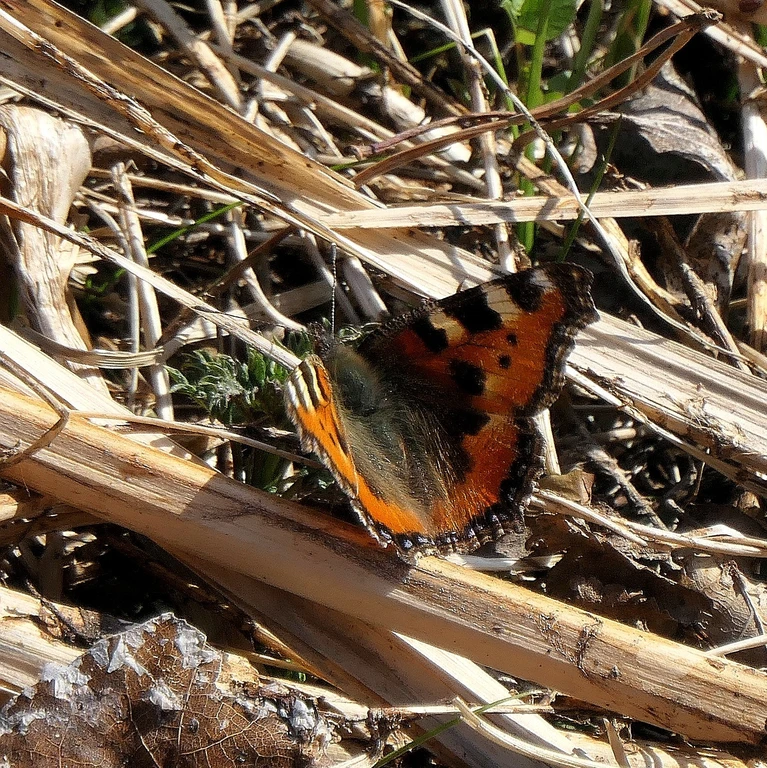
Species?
Aglais urticae
